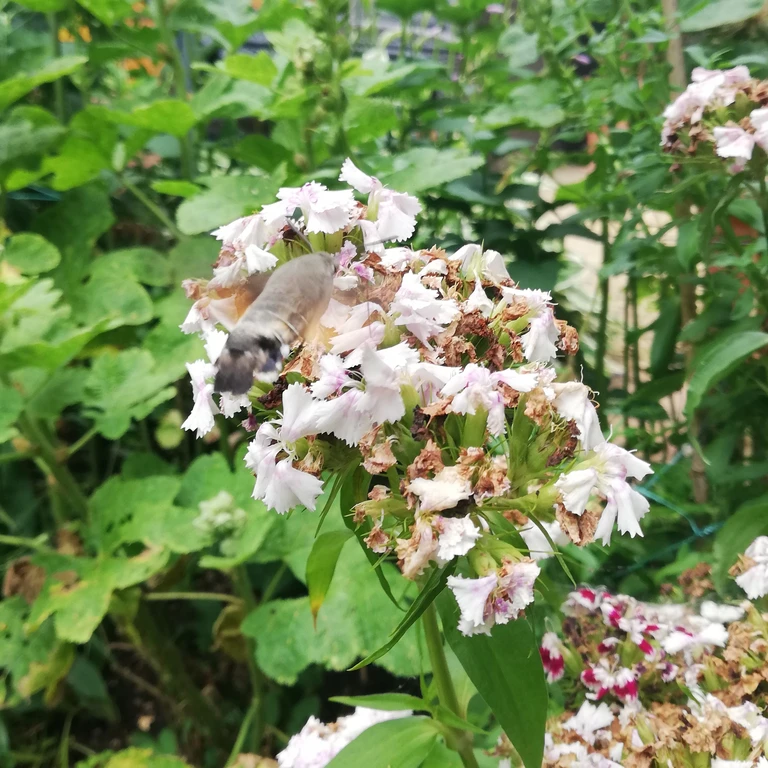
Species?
Macroglossum stellatarum
